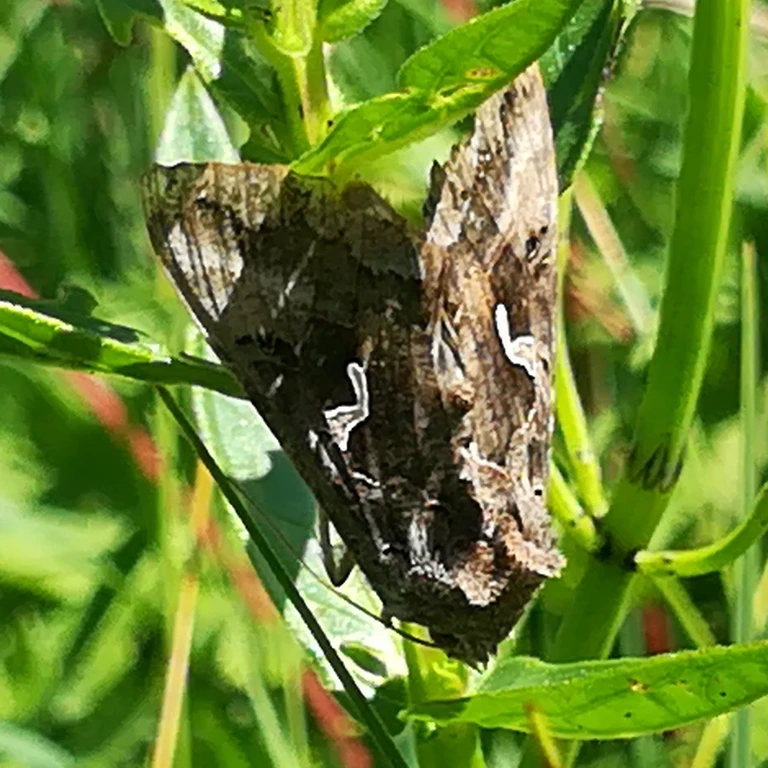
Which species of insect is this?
Autographa gamma
